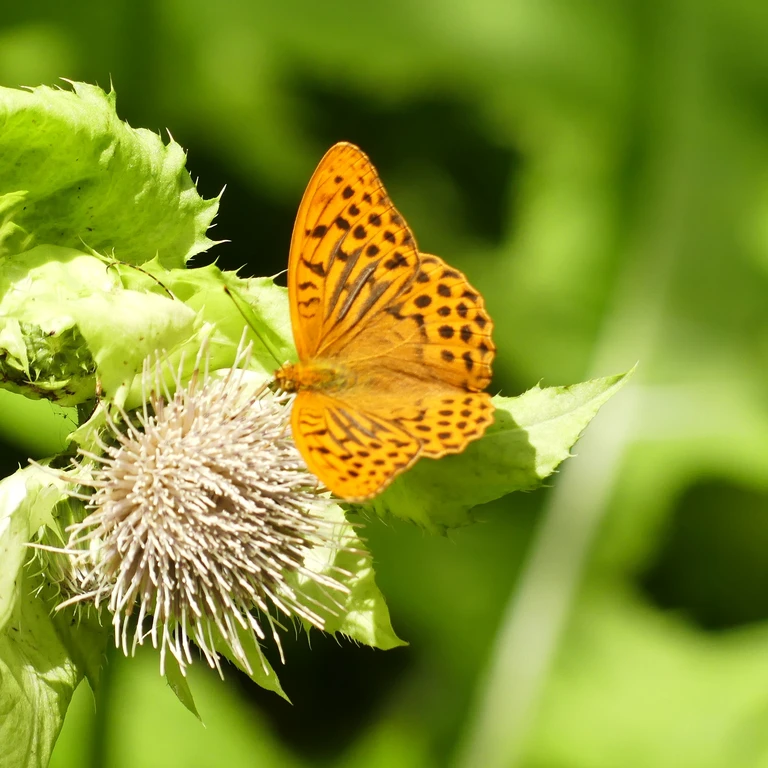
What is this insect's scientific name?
Argynnis paphia
